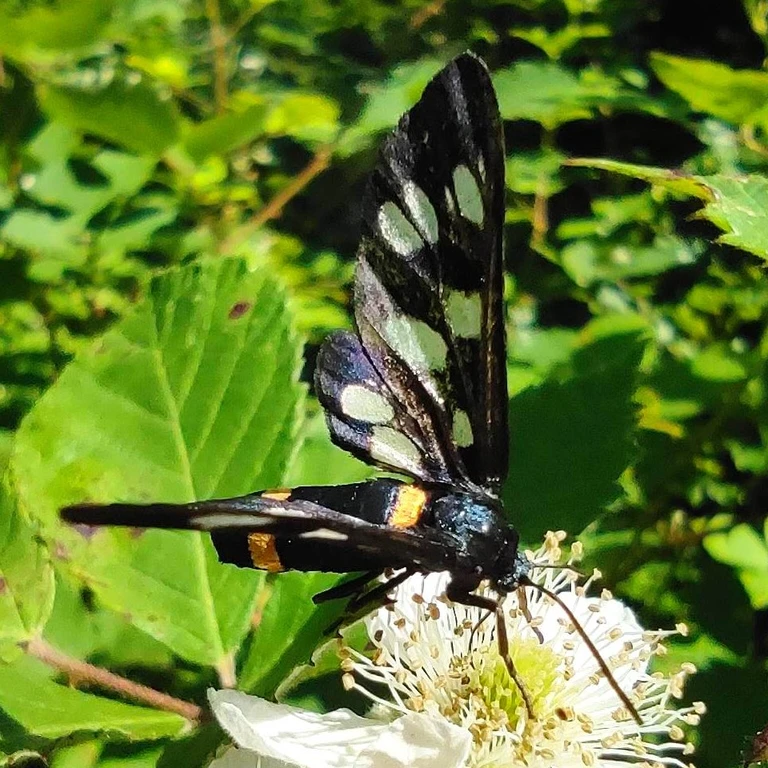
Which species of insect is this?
Amata phegea
